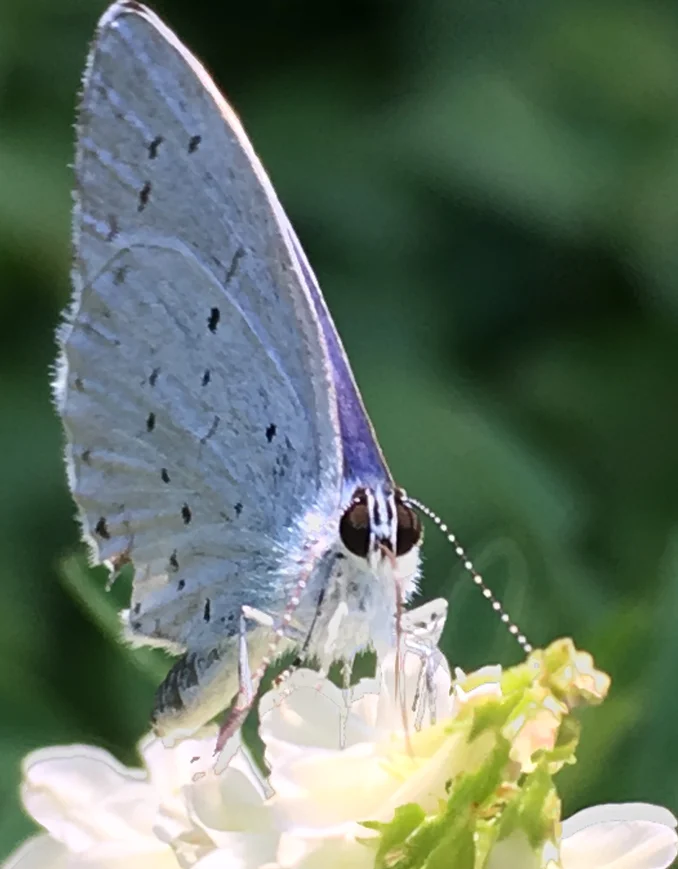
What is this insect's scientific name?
Celastrina argiolus
